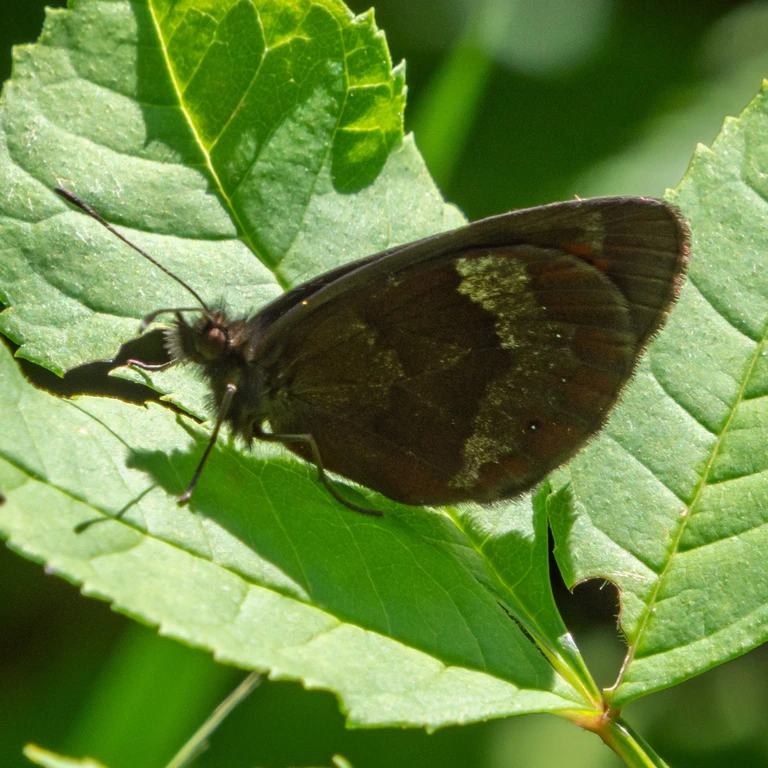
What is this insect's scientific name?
Erebia aethiops
